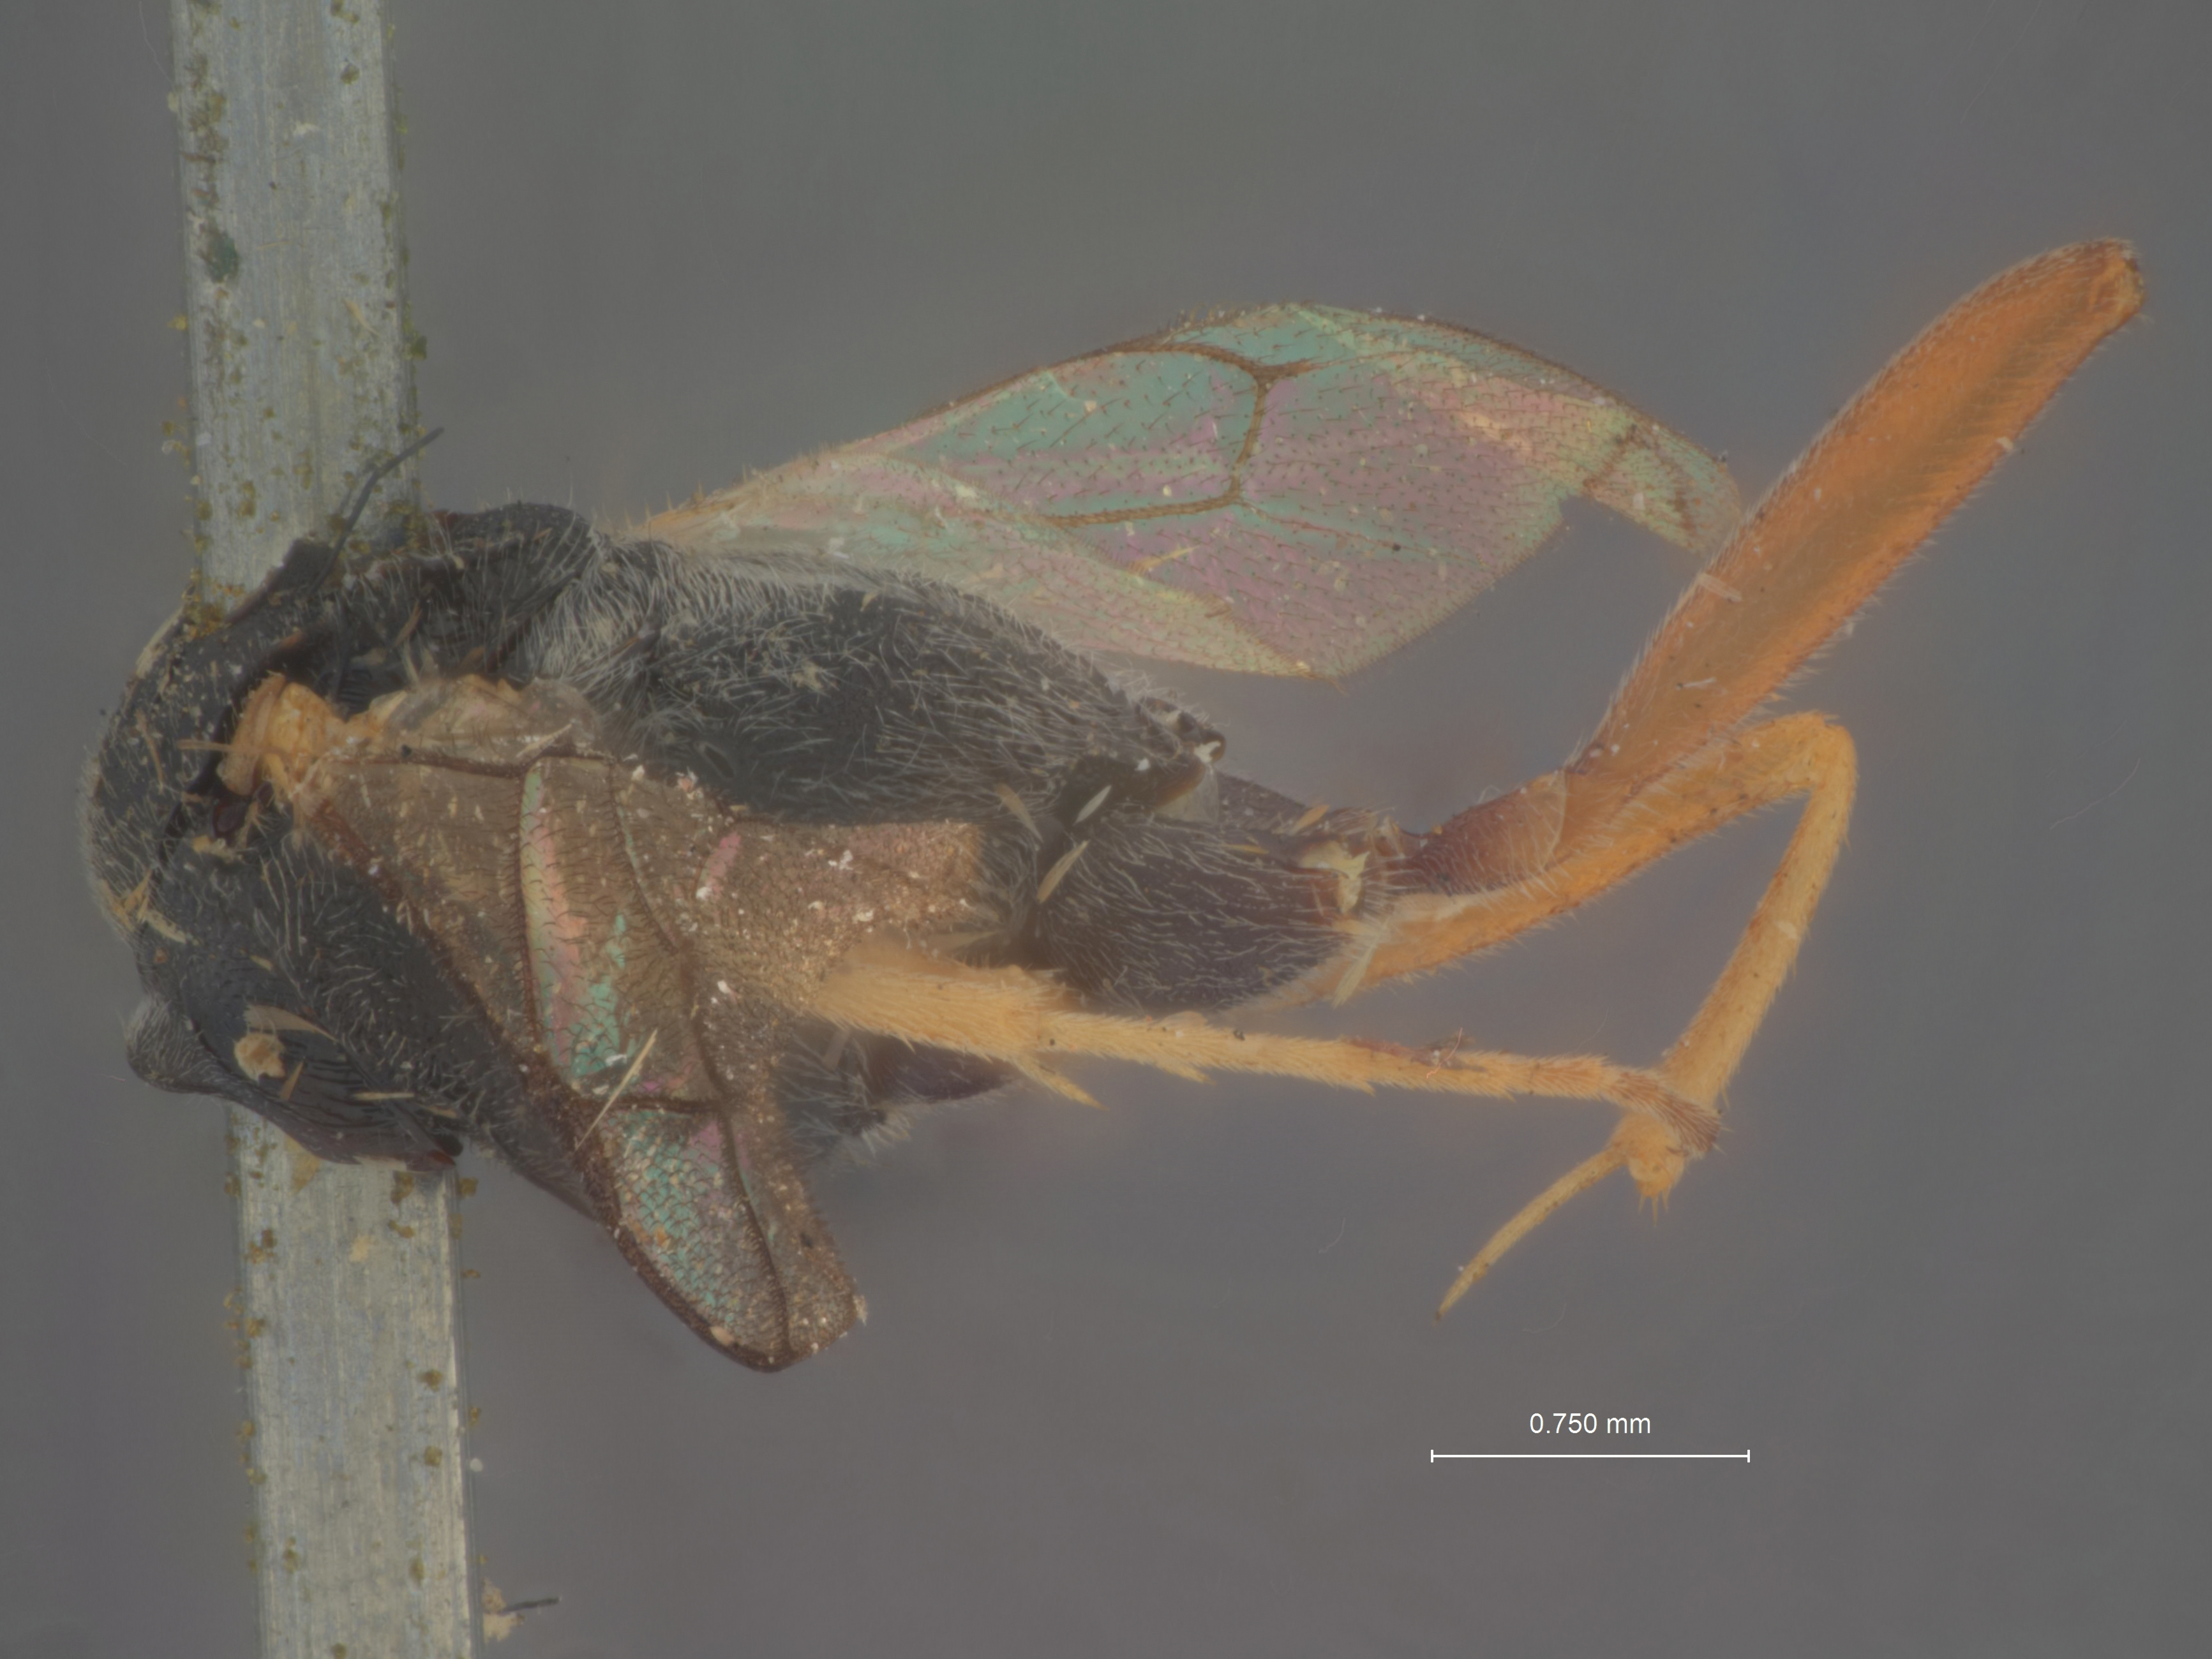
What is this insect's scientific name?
Casinaria americana
